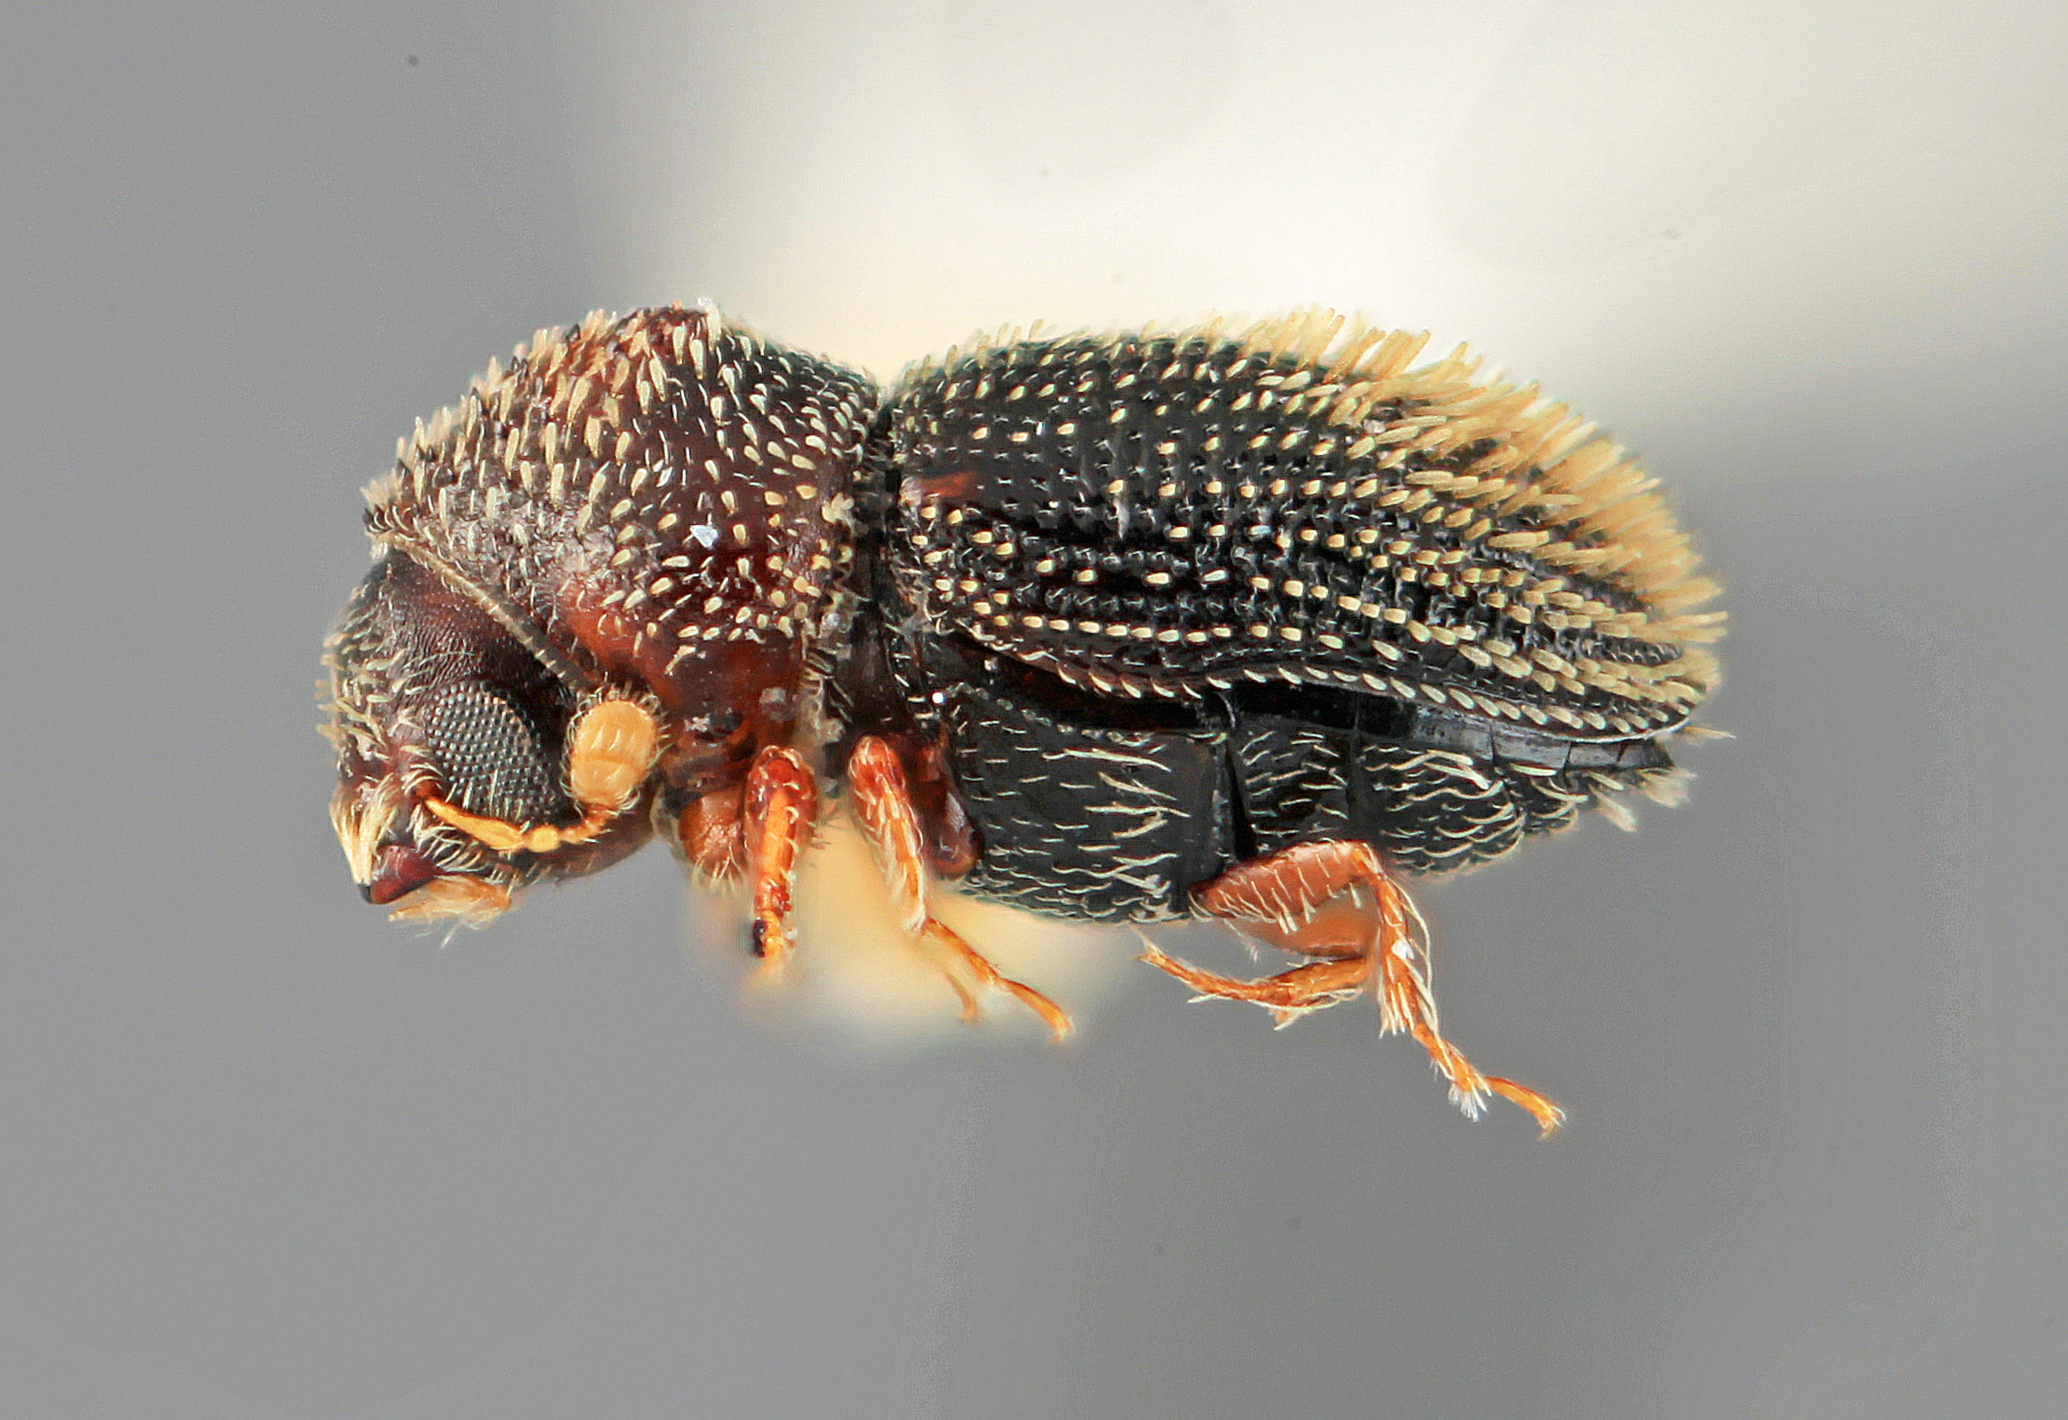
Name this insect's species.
Pseudothysanoes viscivorus
